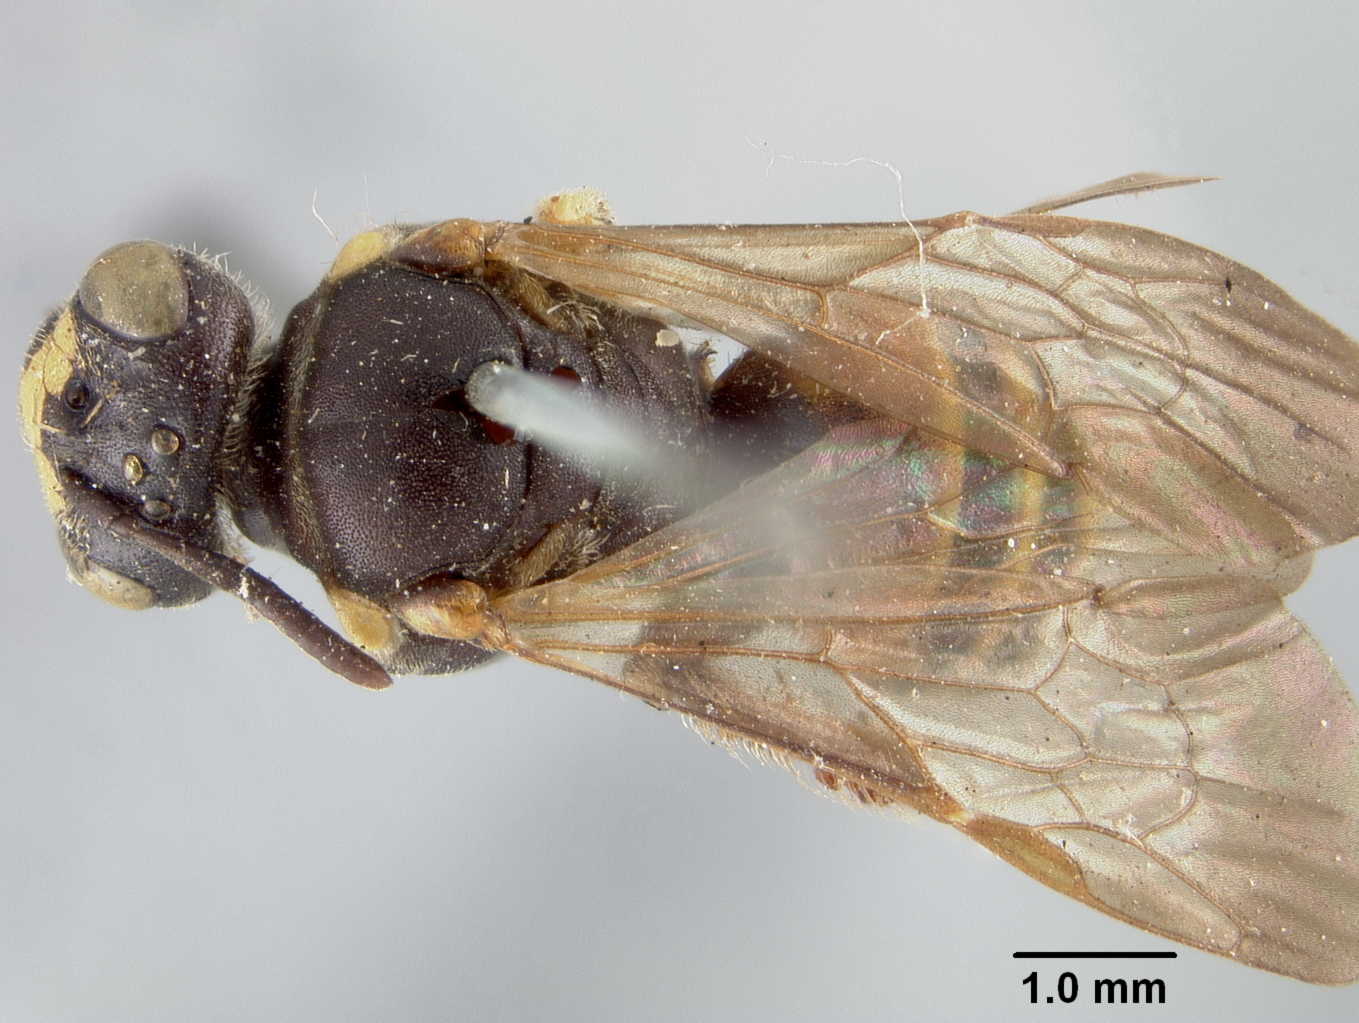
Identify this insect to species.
Calliopsis tricolor
